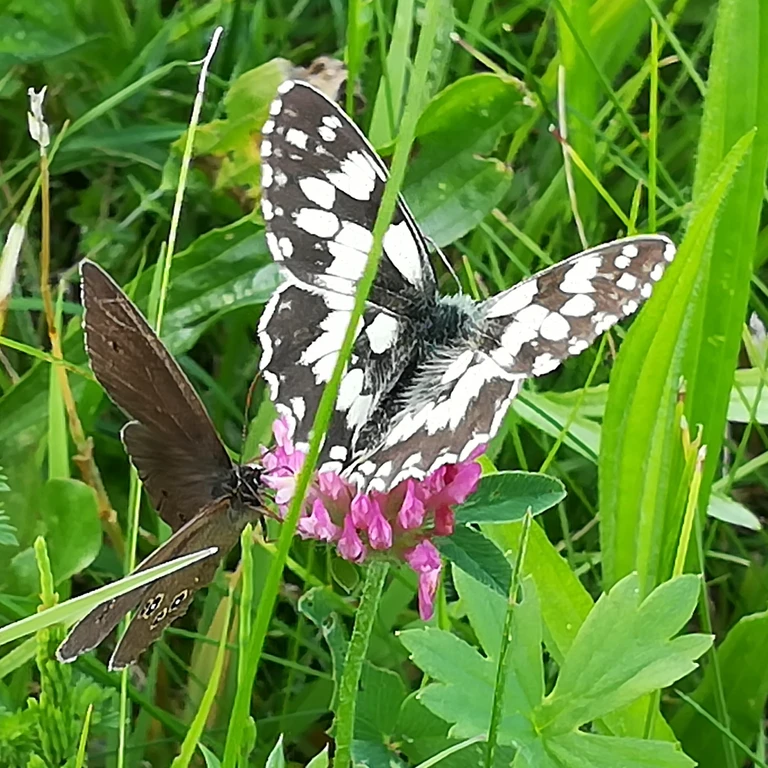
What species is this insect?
Melanargia galathea
